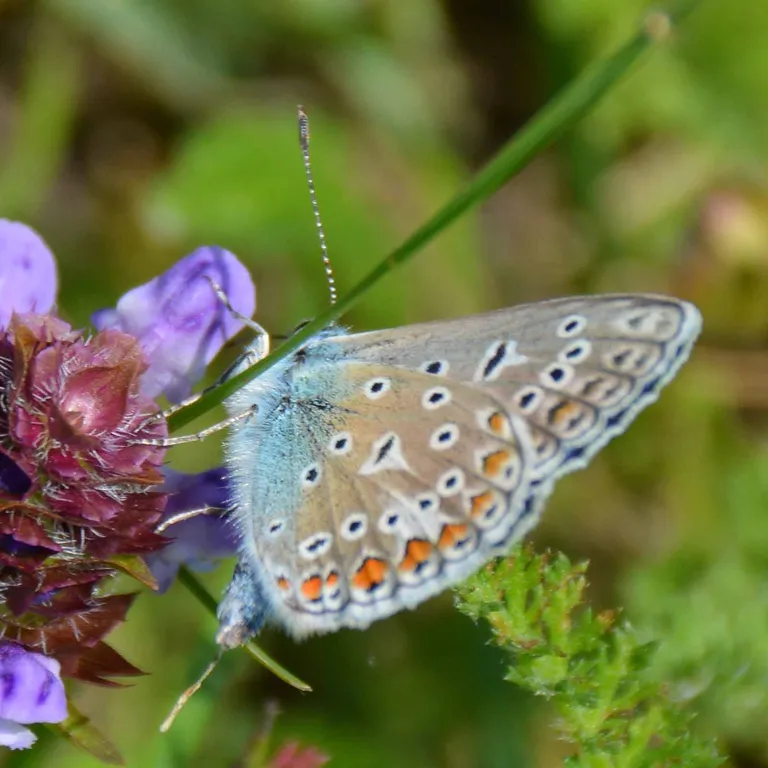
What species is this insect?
Polyommatus icarus
